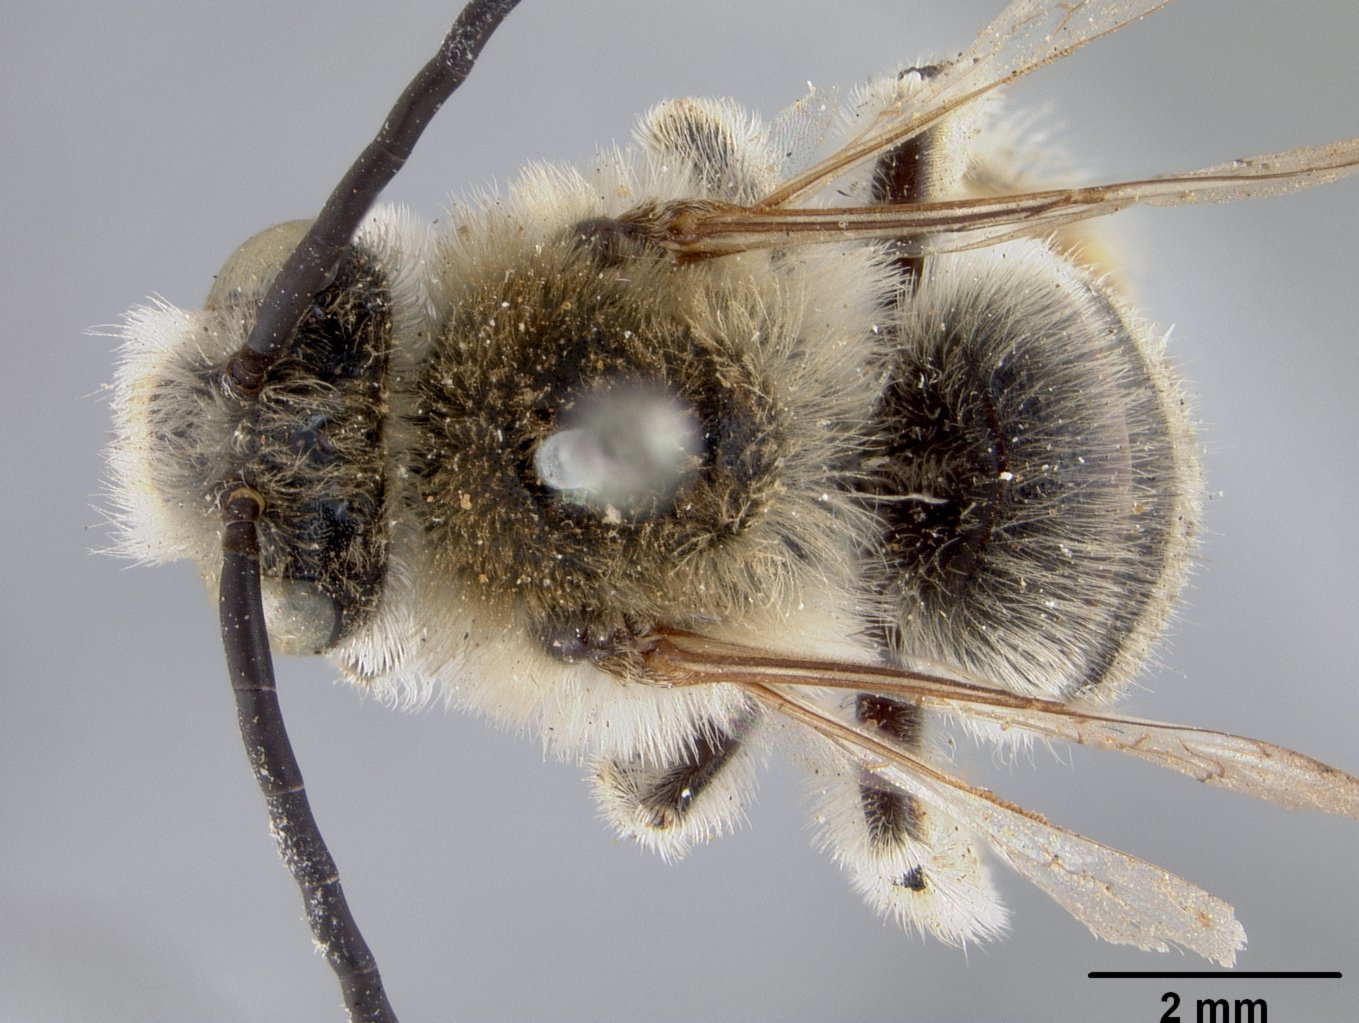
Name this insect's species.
Melissodes crenulaticornis
